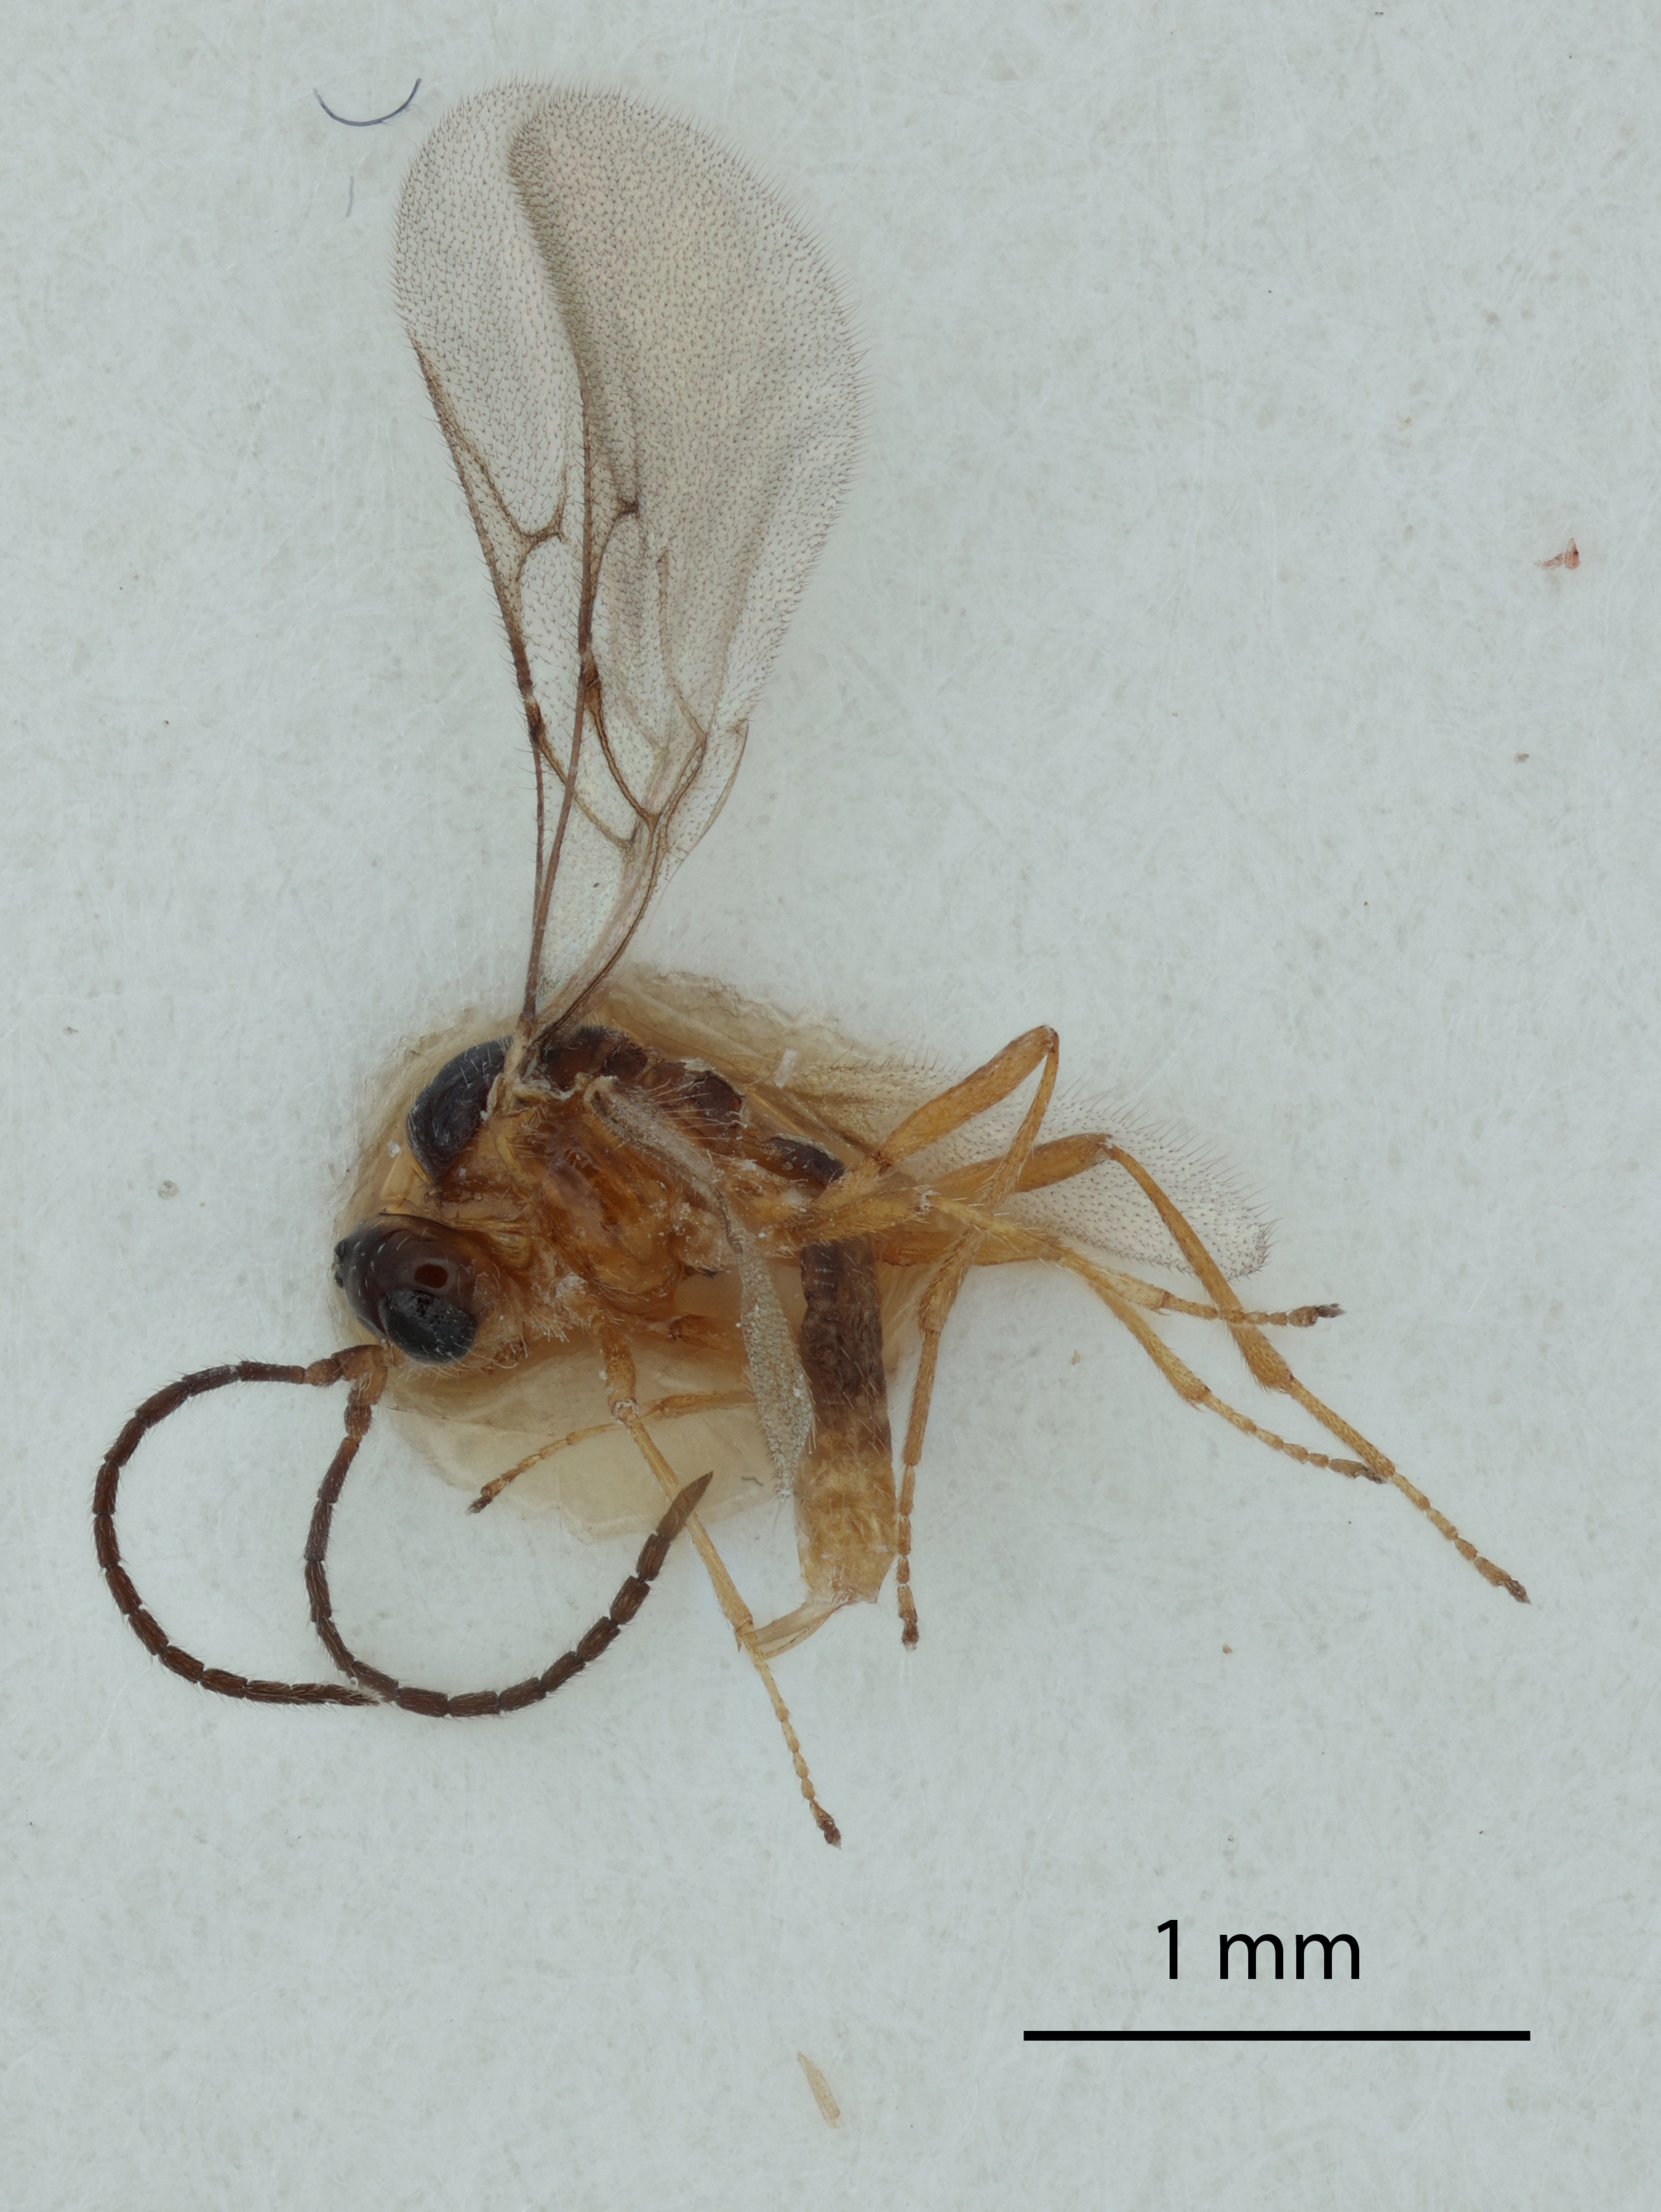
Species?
Monoctonus allisoni
